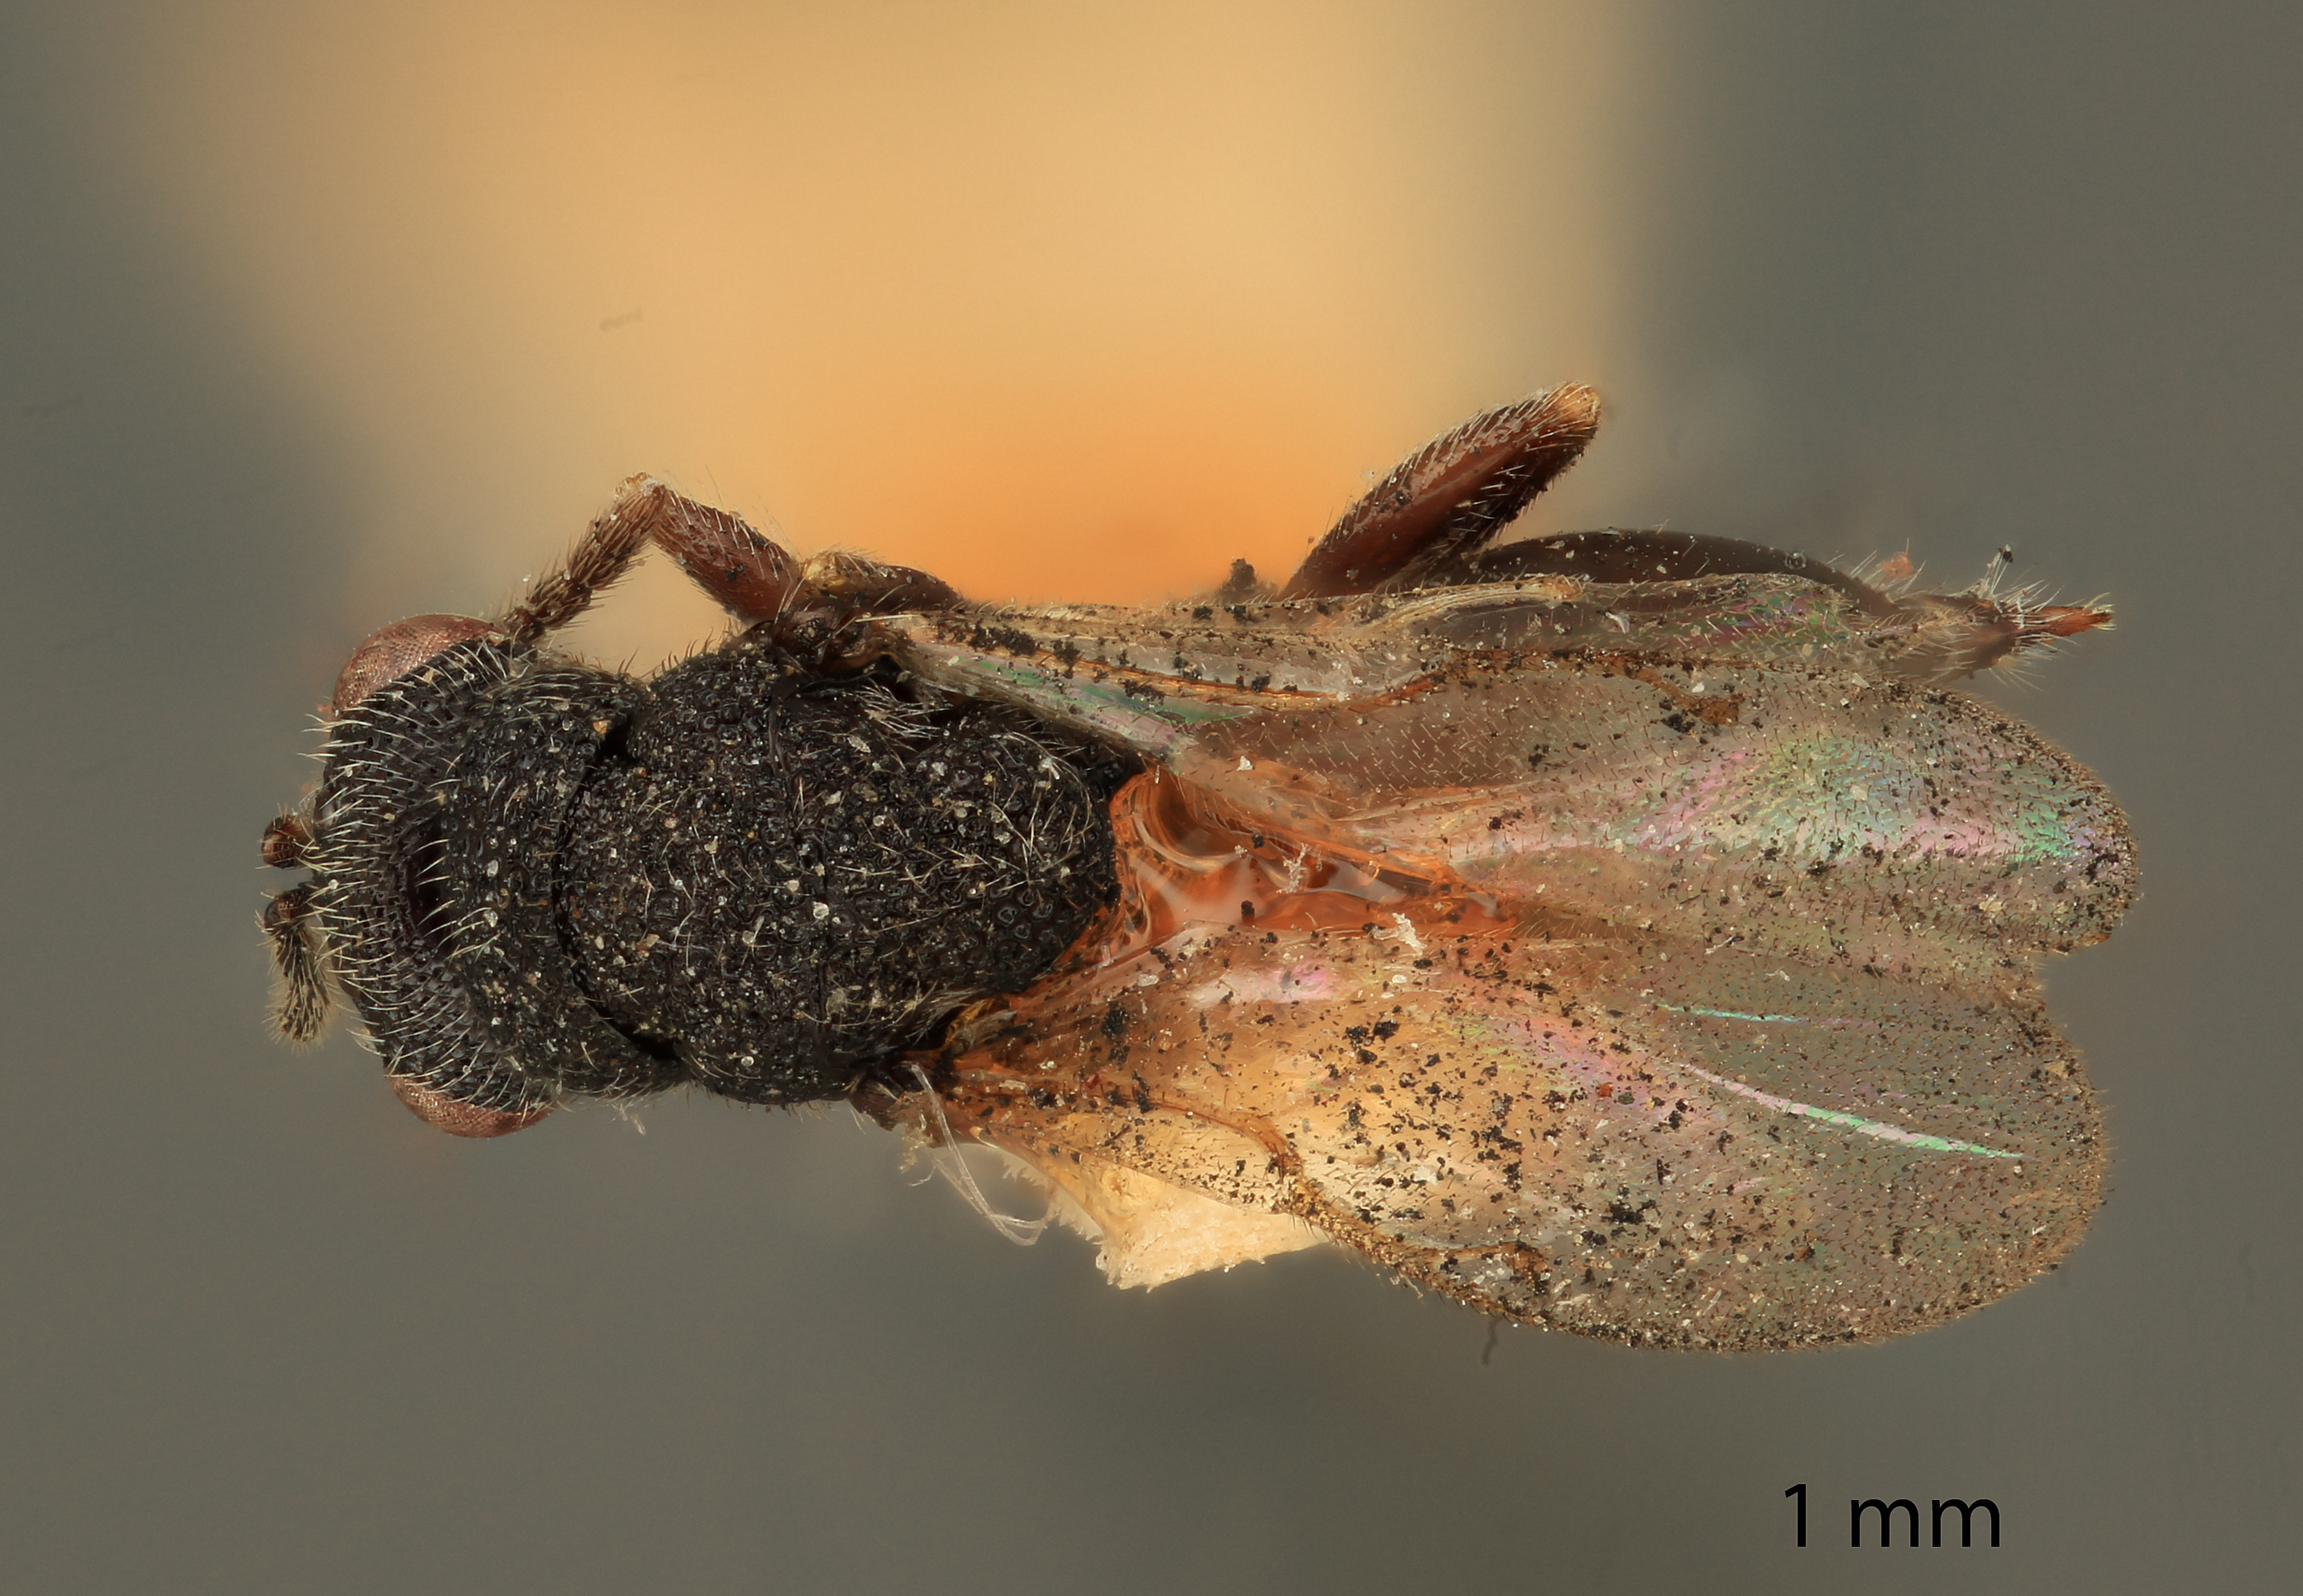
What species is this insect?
Eurytoma longavena
